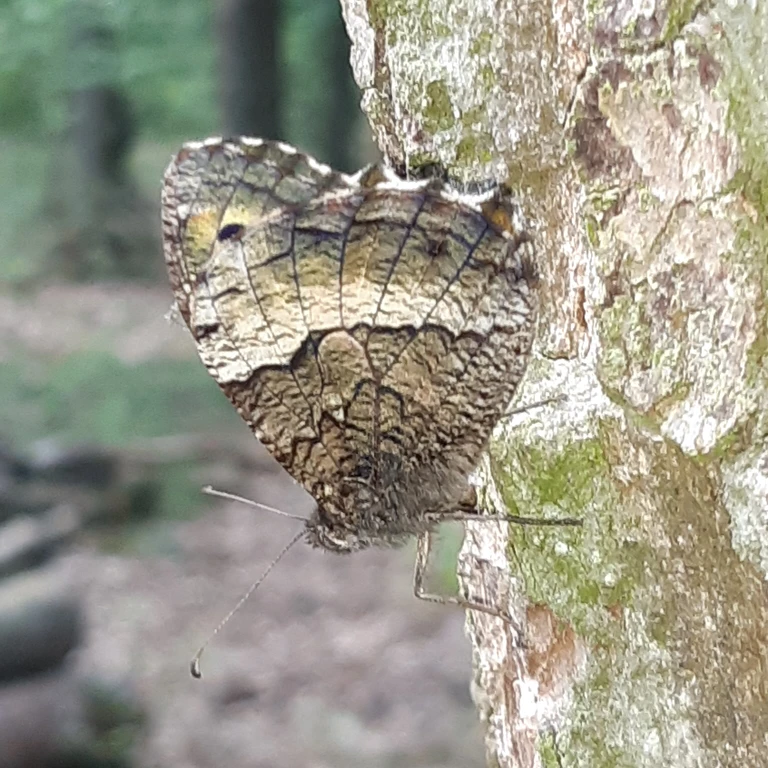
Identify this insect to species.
Hipparchia fagi
